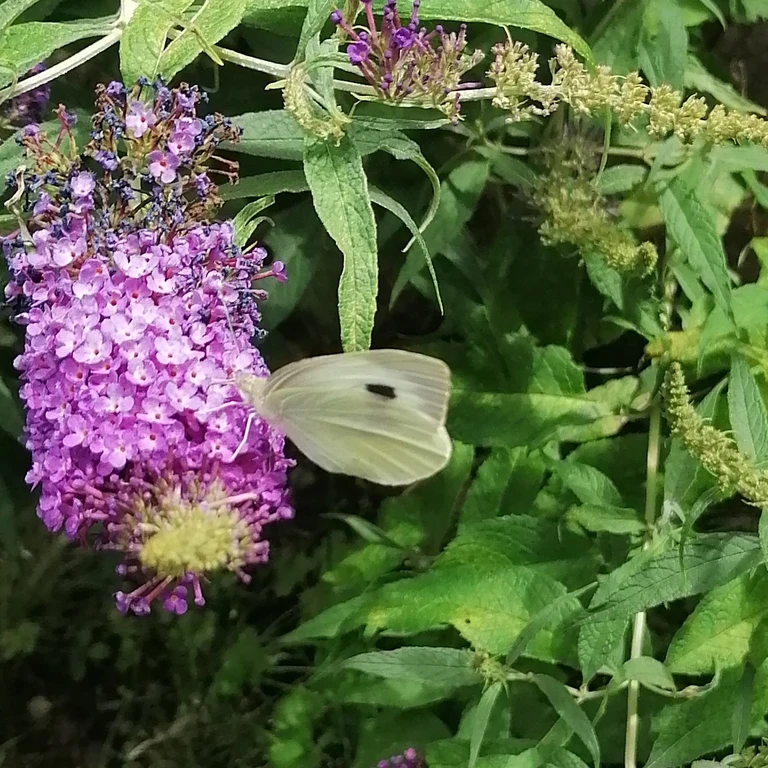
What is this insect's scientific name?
Pieris brassicae
